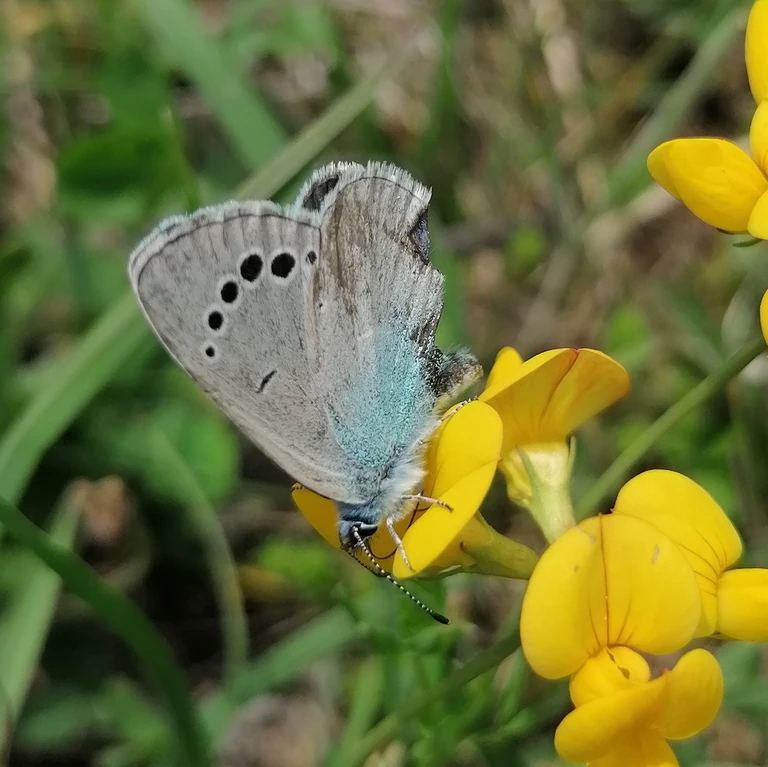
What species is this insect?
Glaucopsyche alexis
